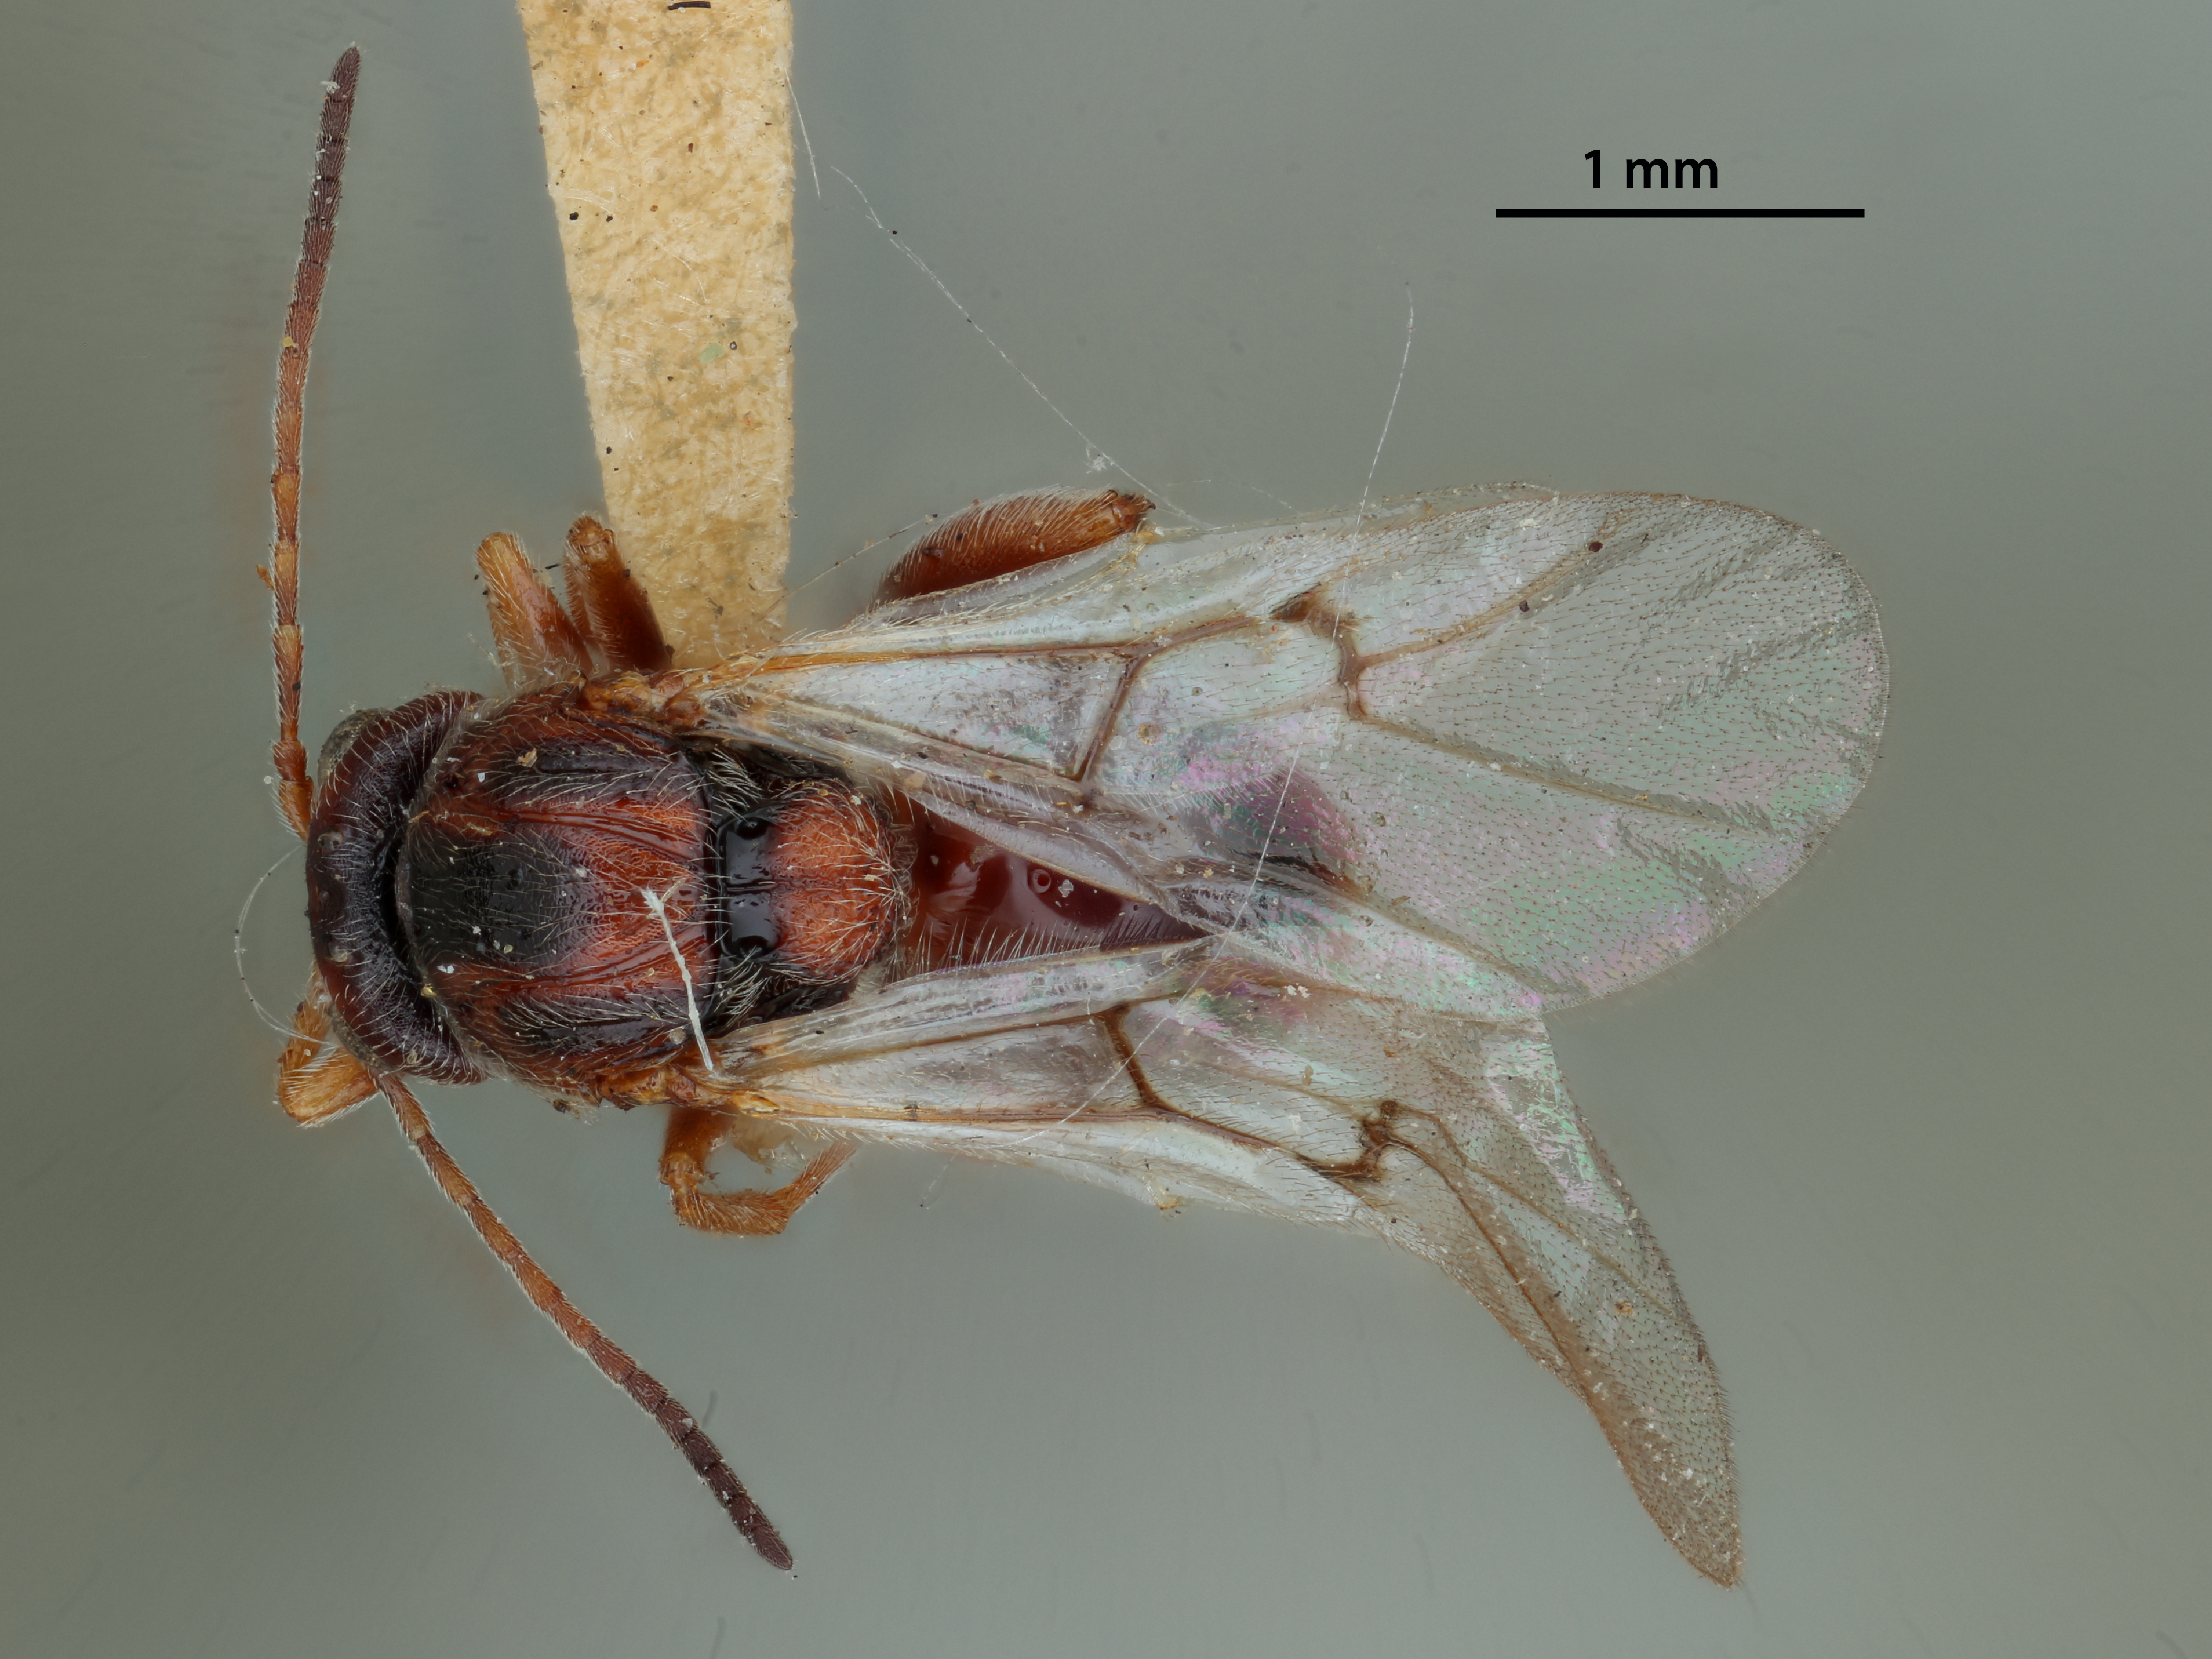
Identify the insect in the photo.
Andricus pisiformis
